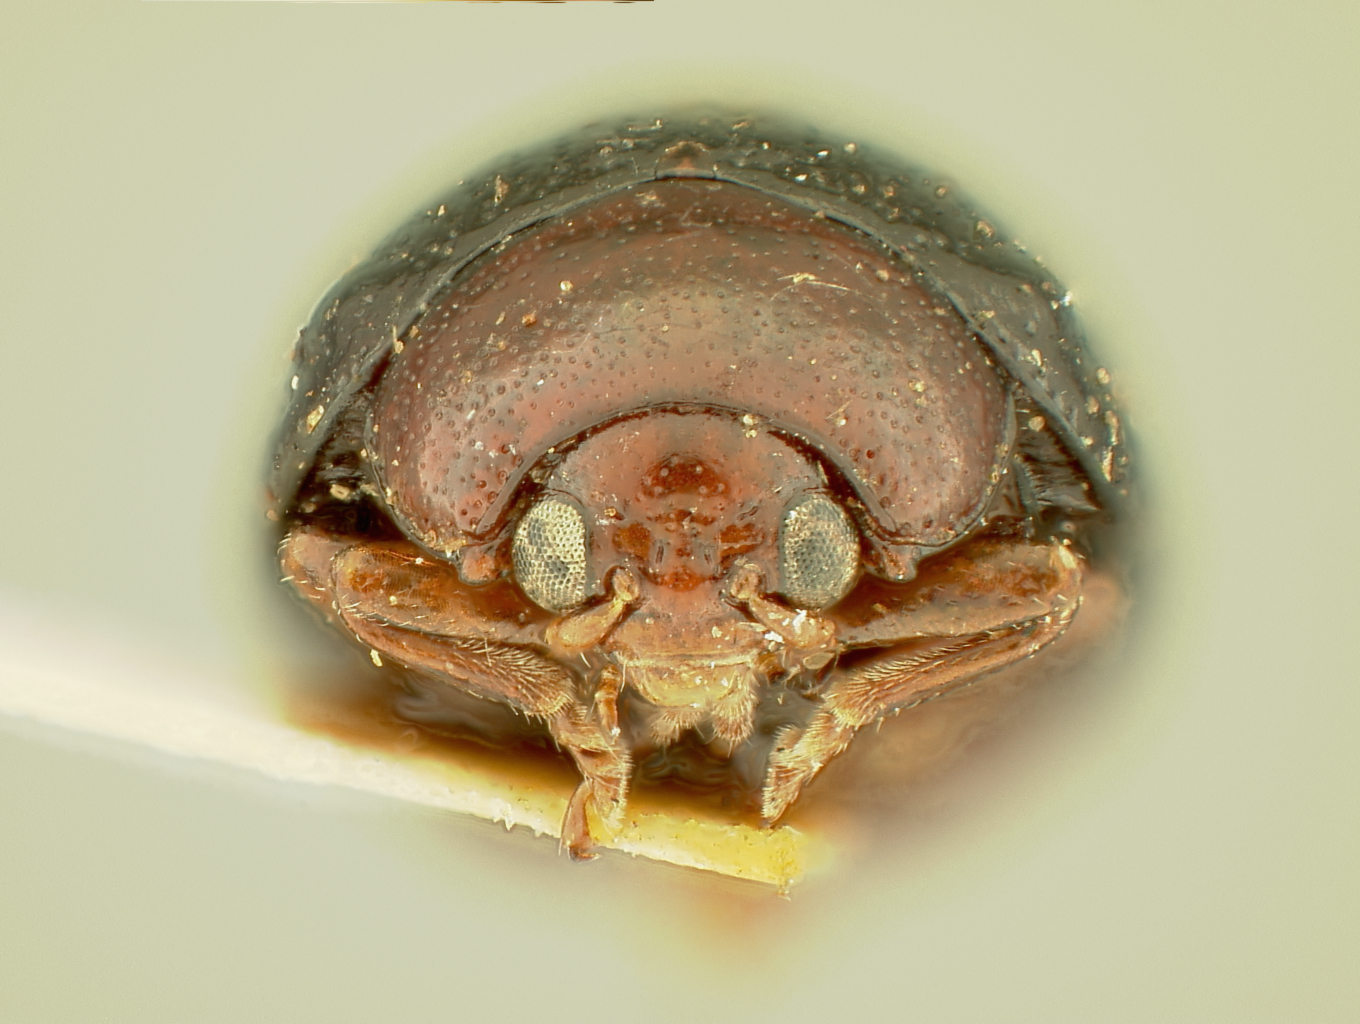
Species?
Podagricomela bakeri
